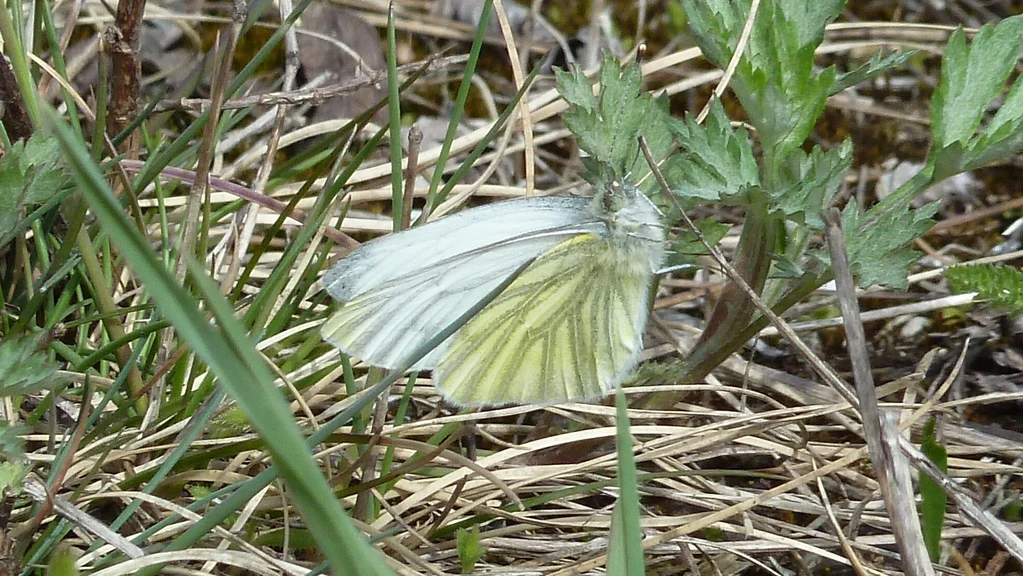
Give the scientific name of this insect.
Pieris napi
